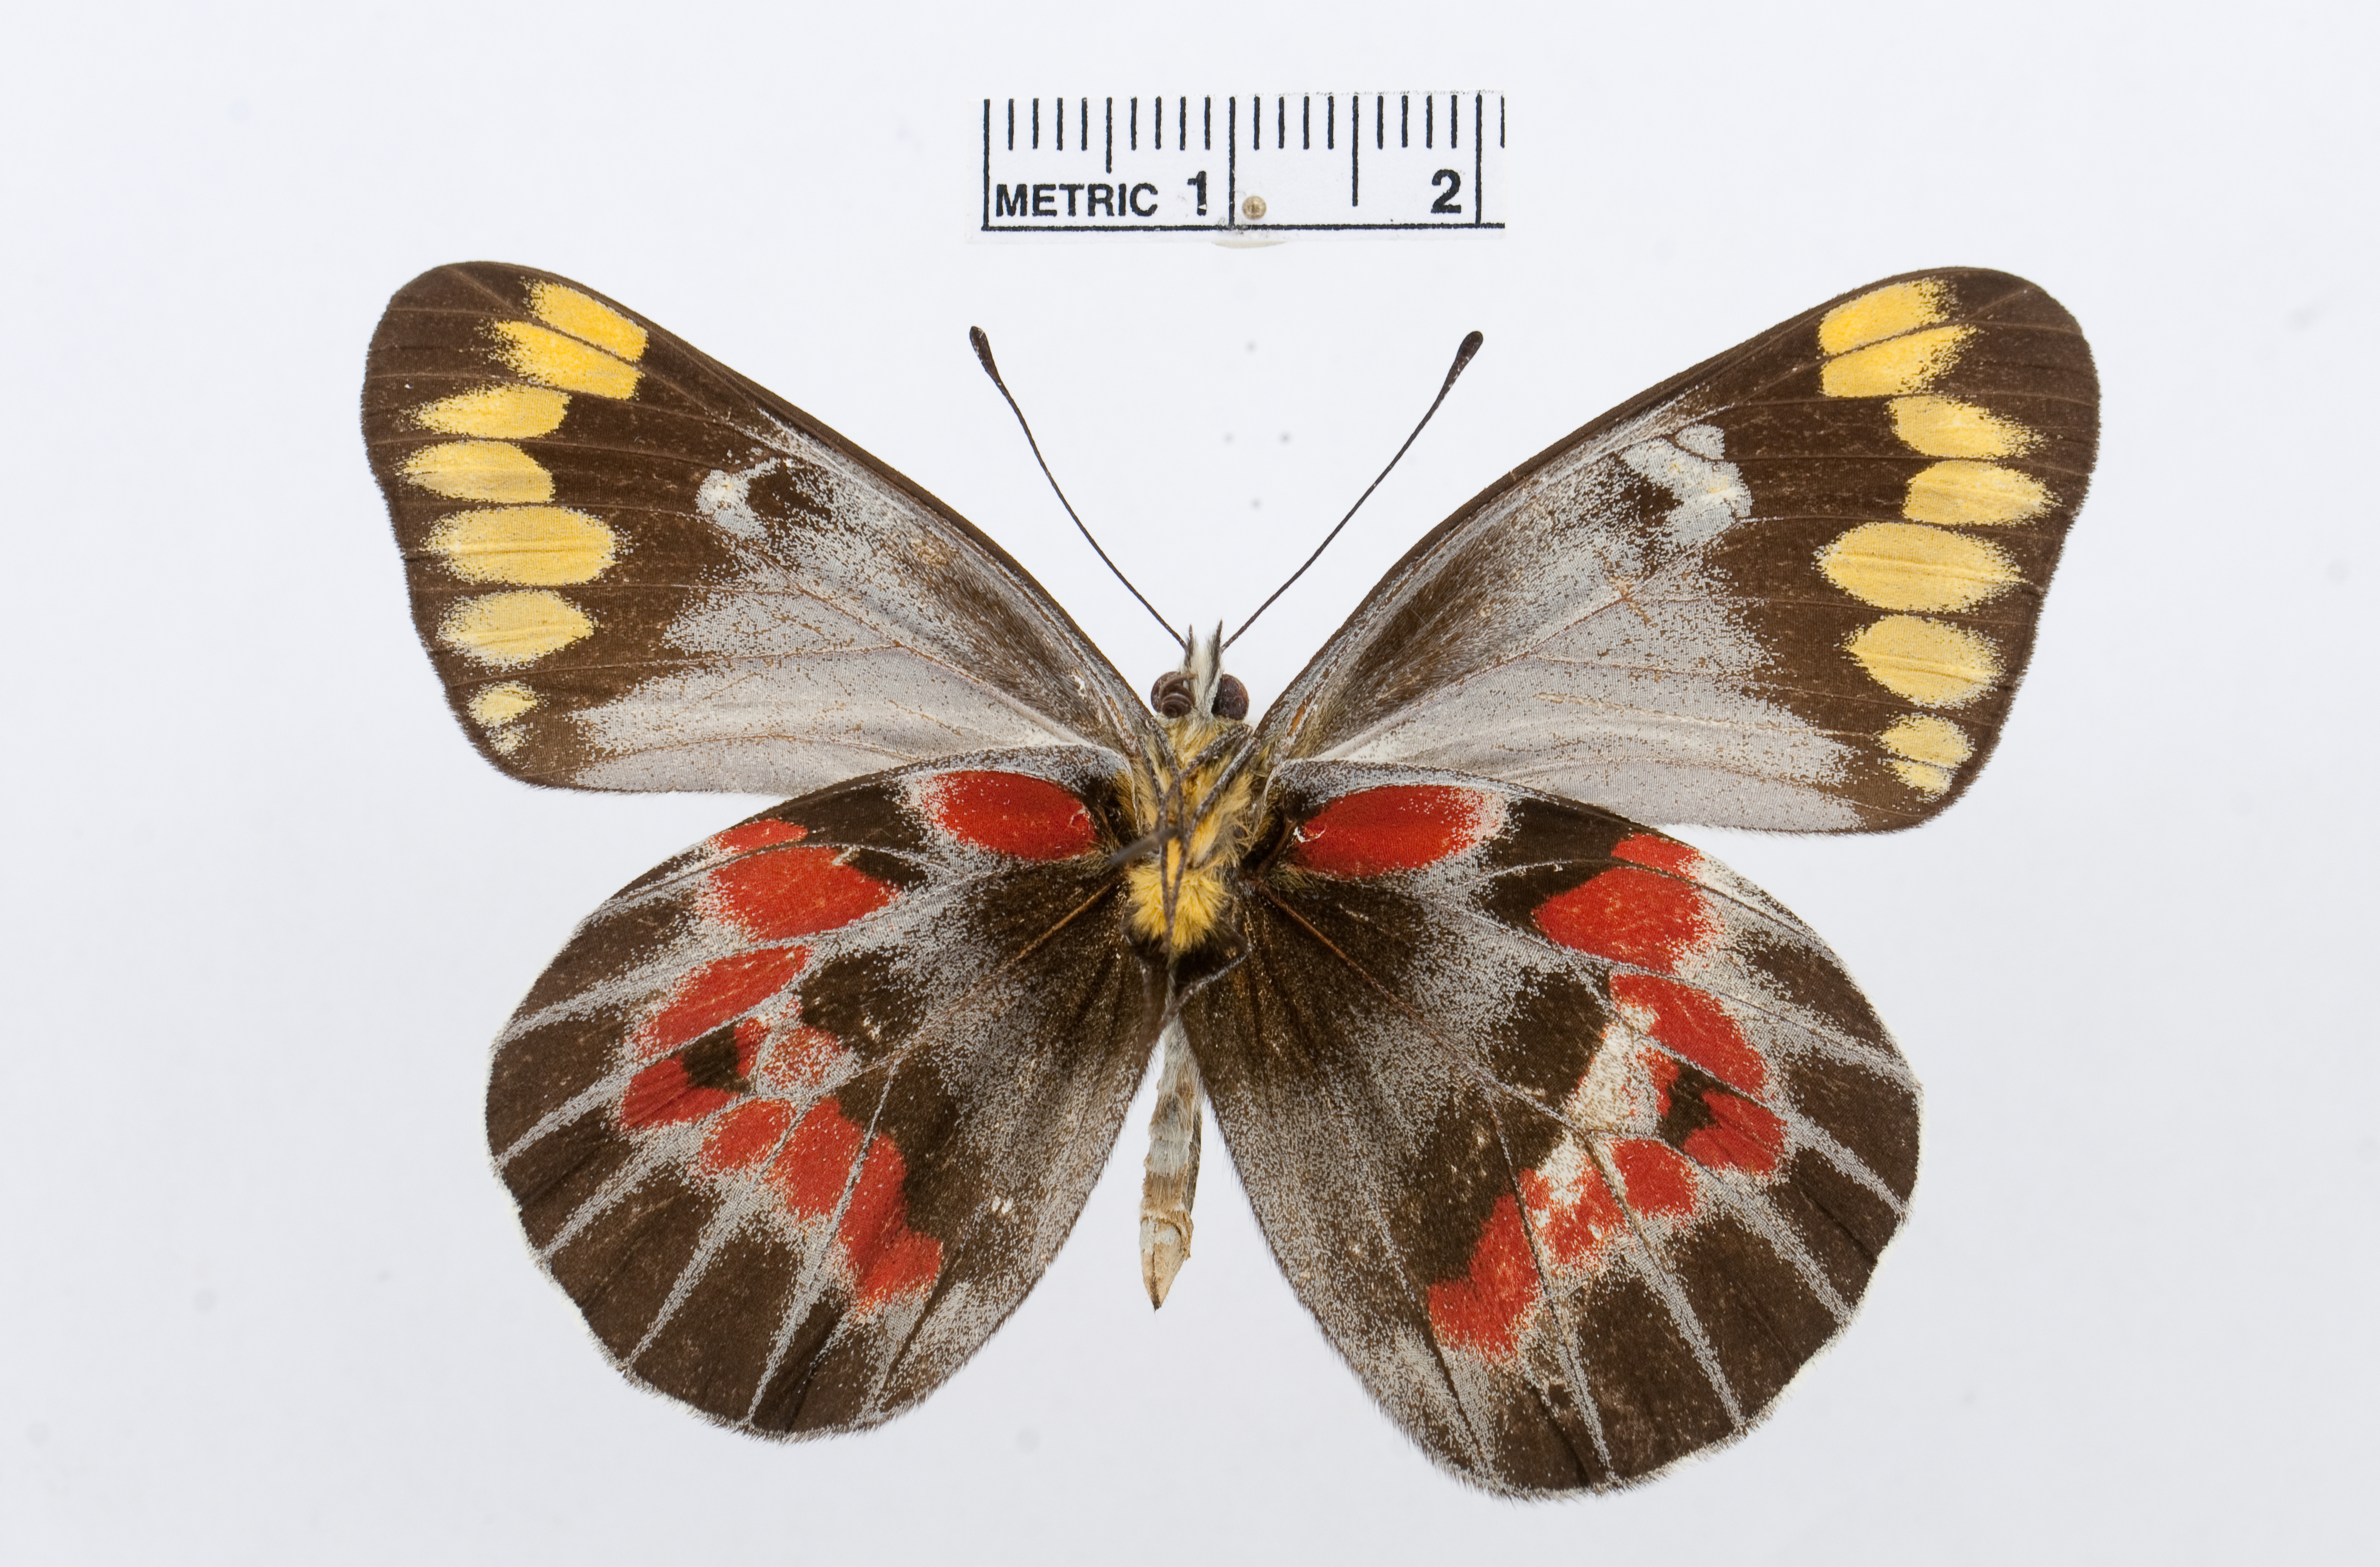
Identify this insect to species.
Delias harpalyce
